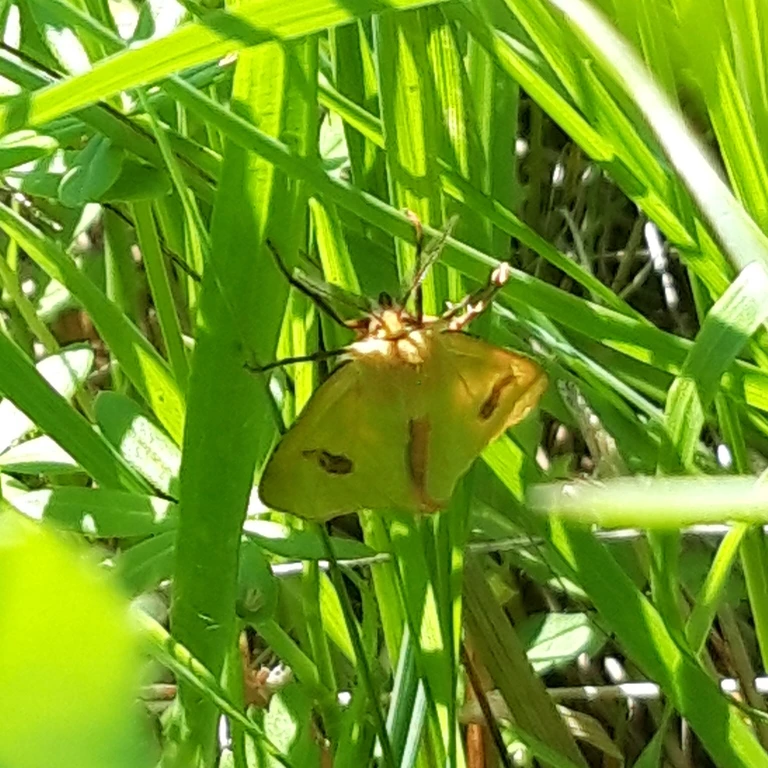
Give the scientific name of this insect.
Diacrisia sannio
